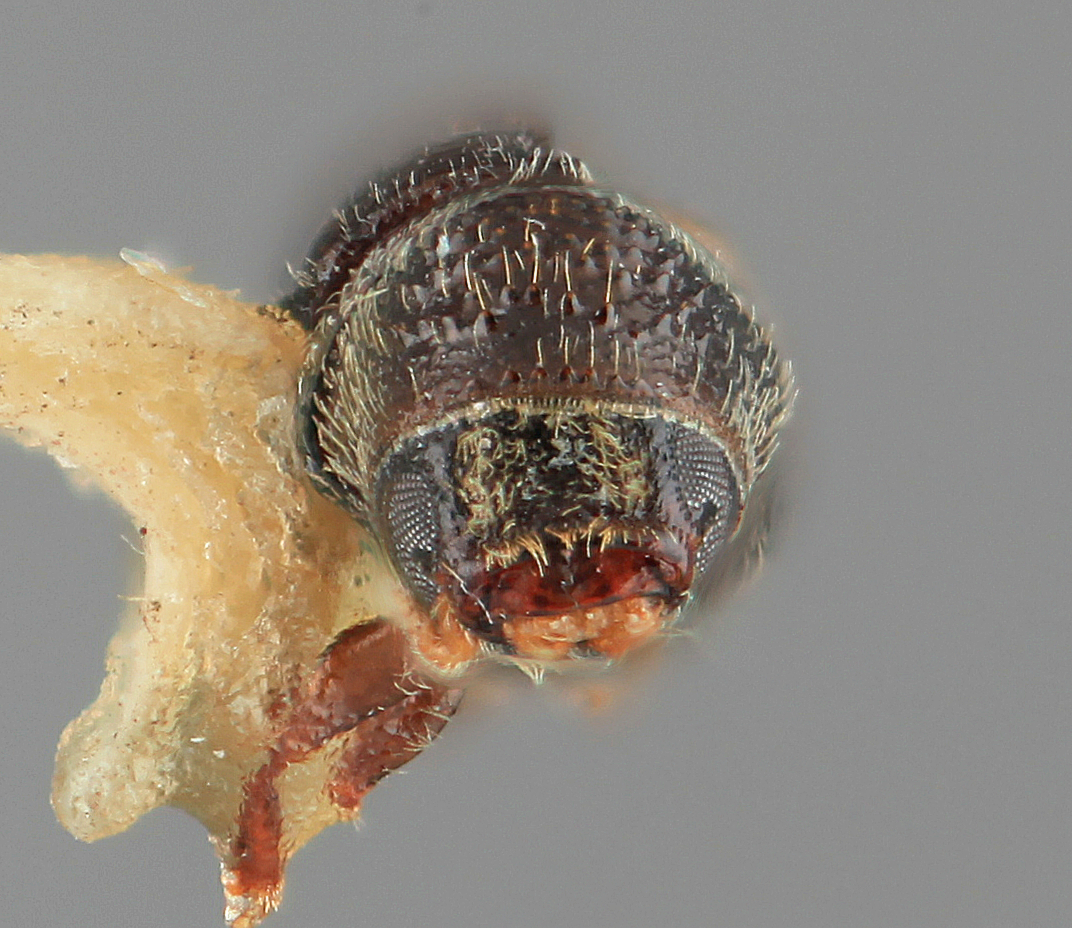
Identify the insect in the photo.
Pityophthorus vespertinus
